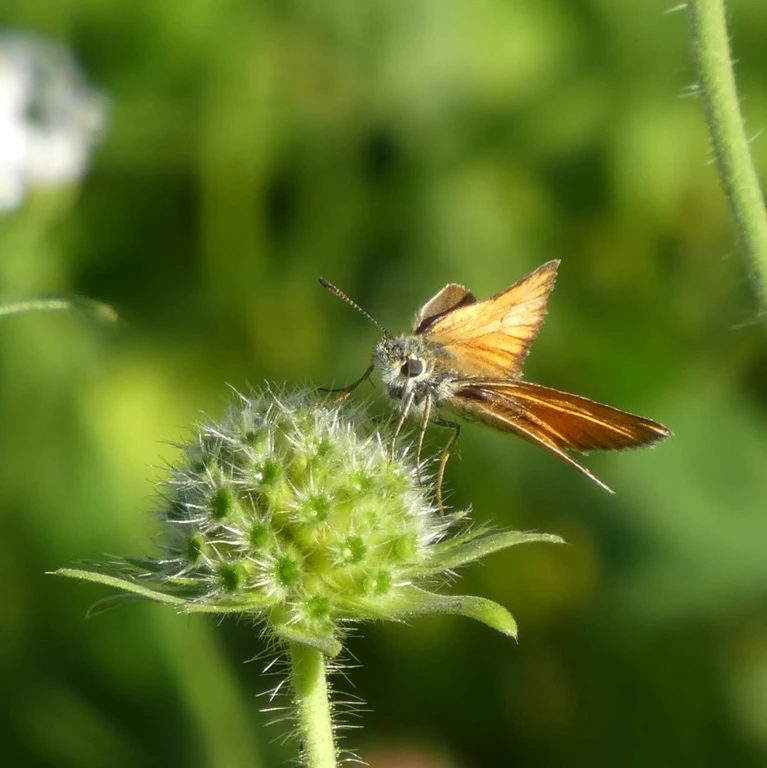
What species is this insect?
Thymelicus lineola
